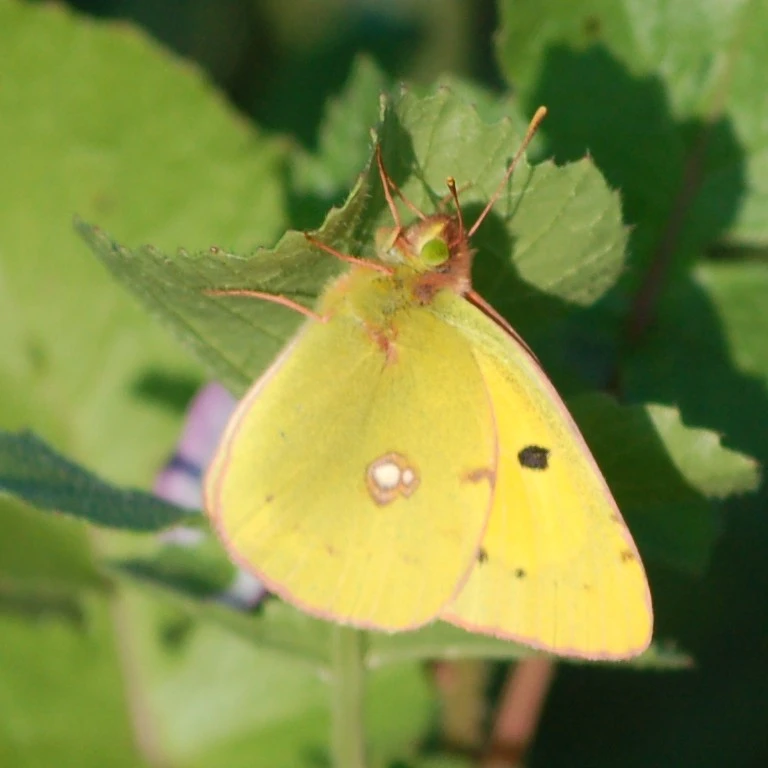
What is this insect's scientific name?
Colias croceus
